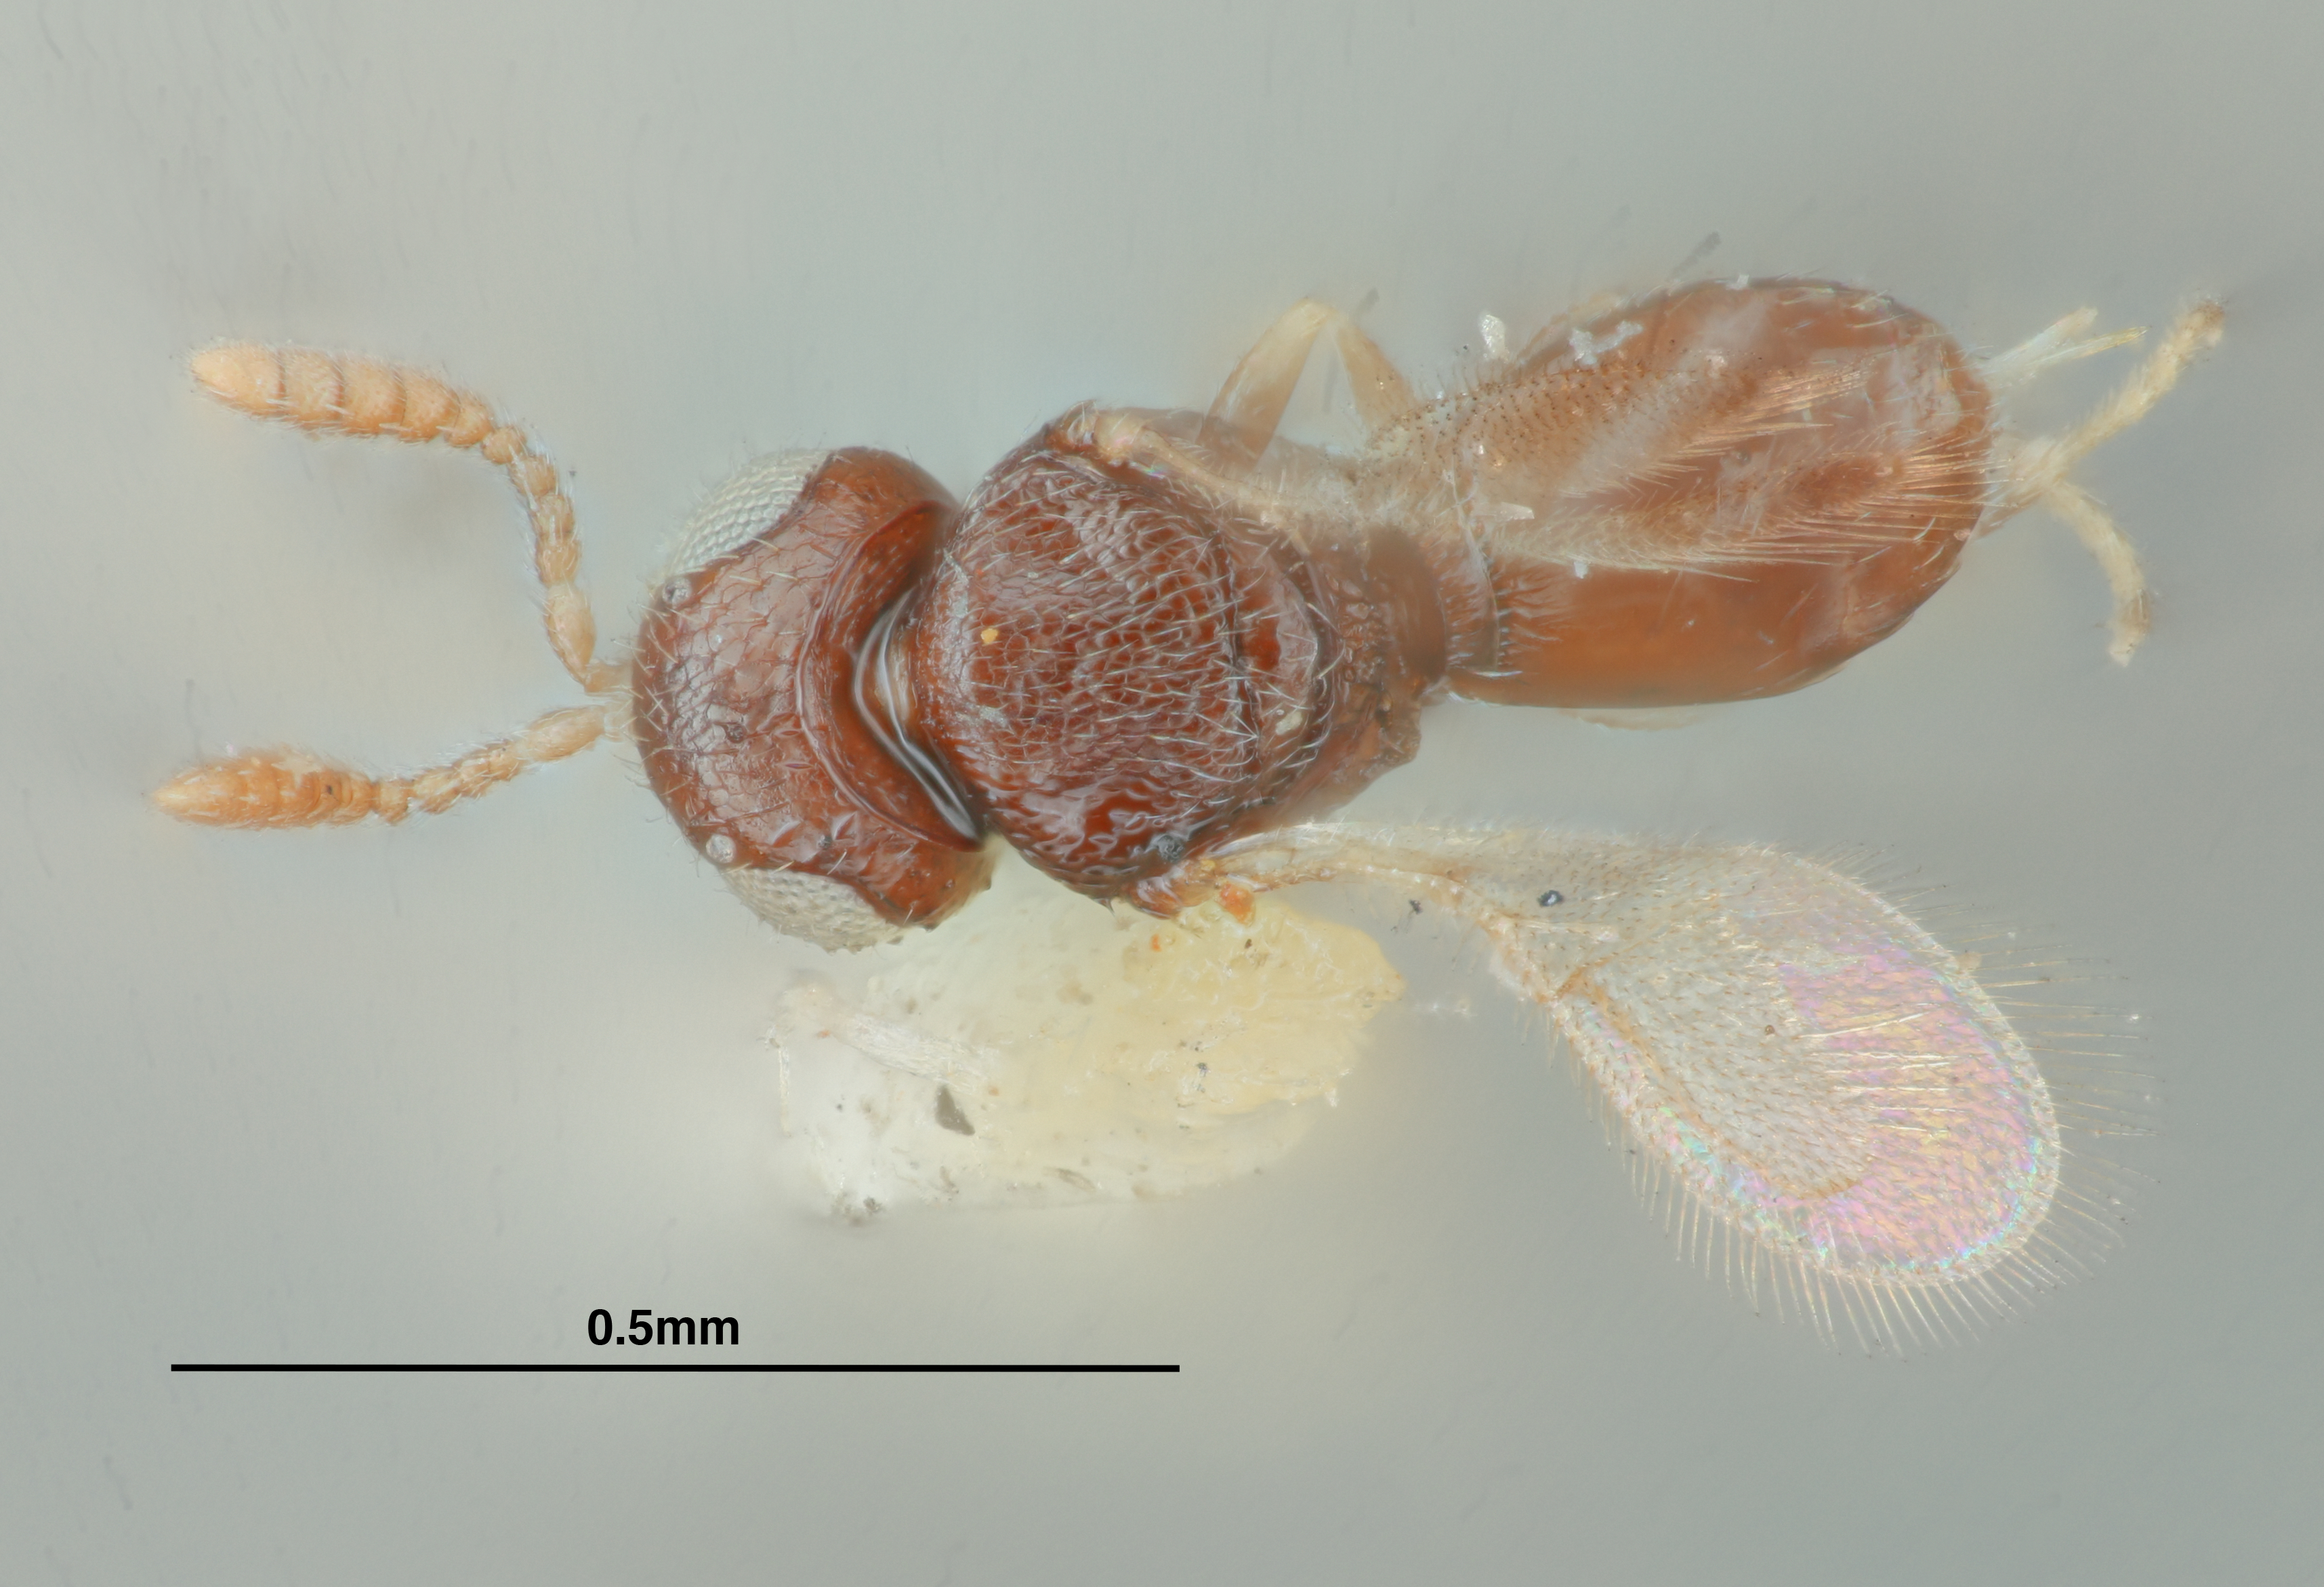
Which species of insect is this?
Prophanurus alecto
